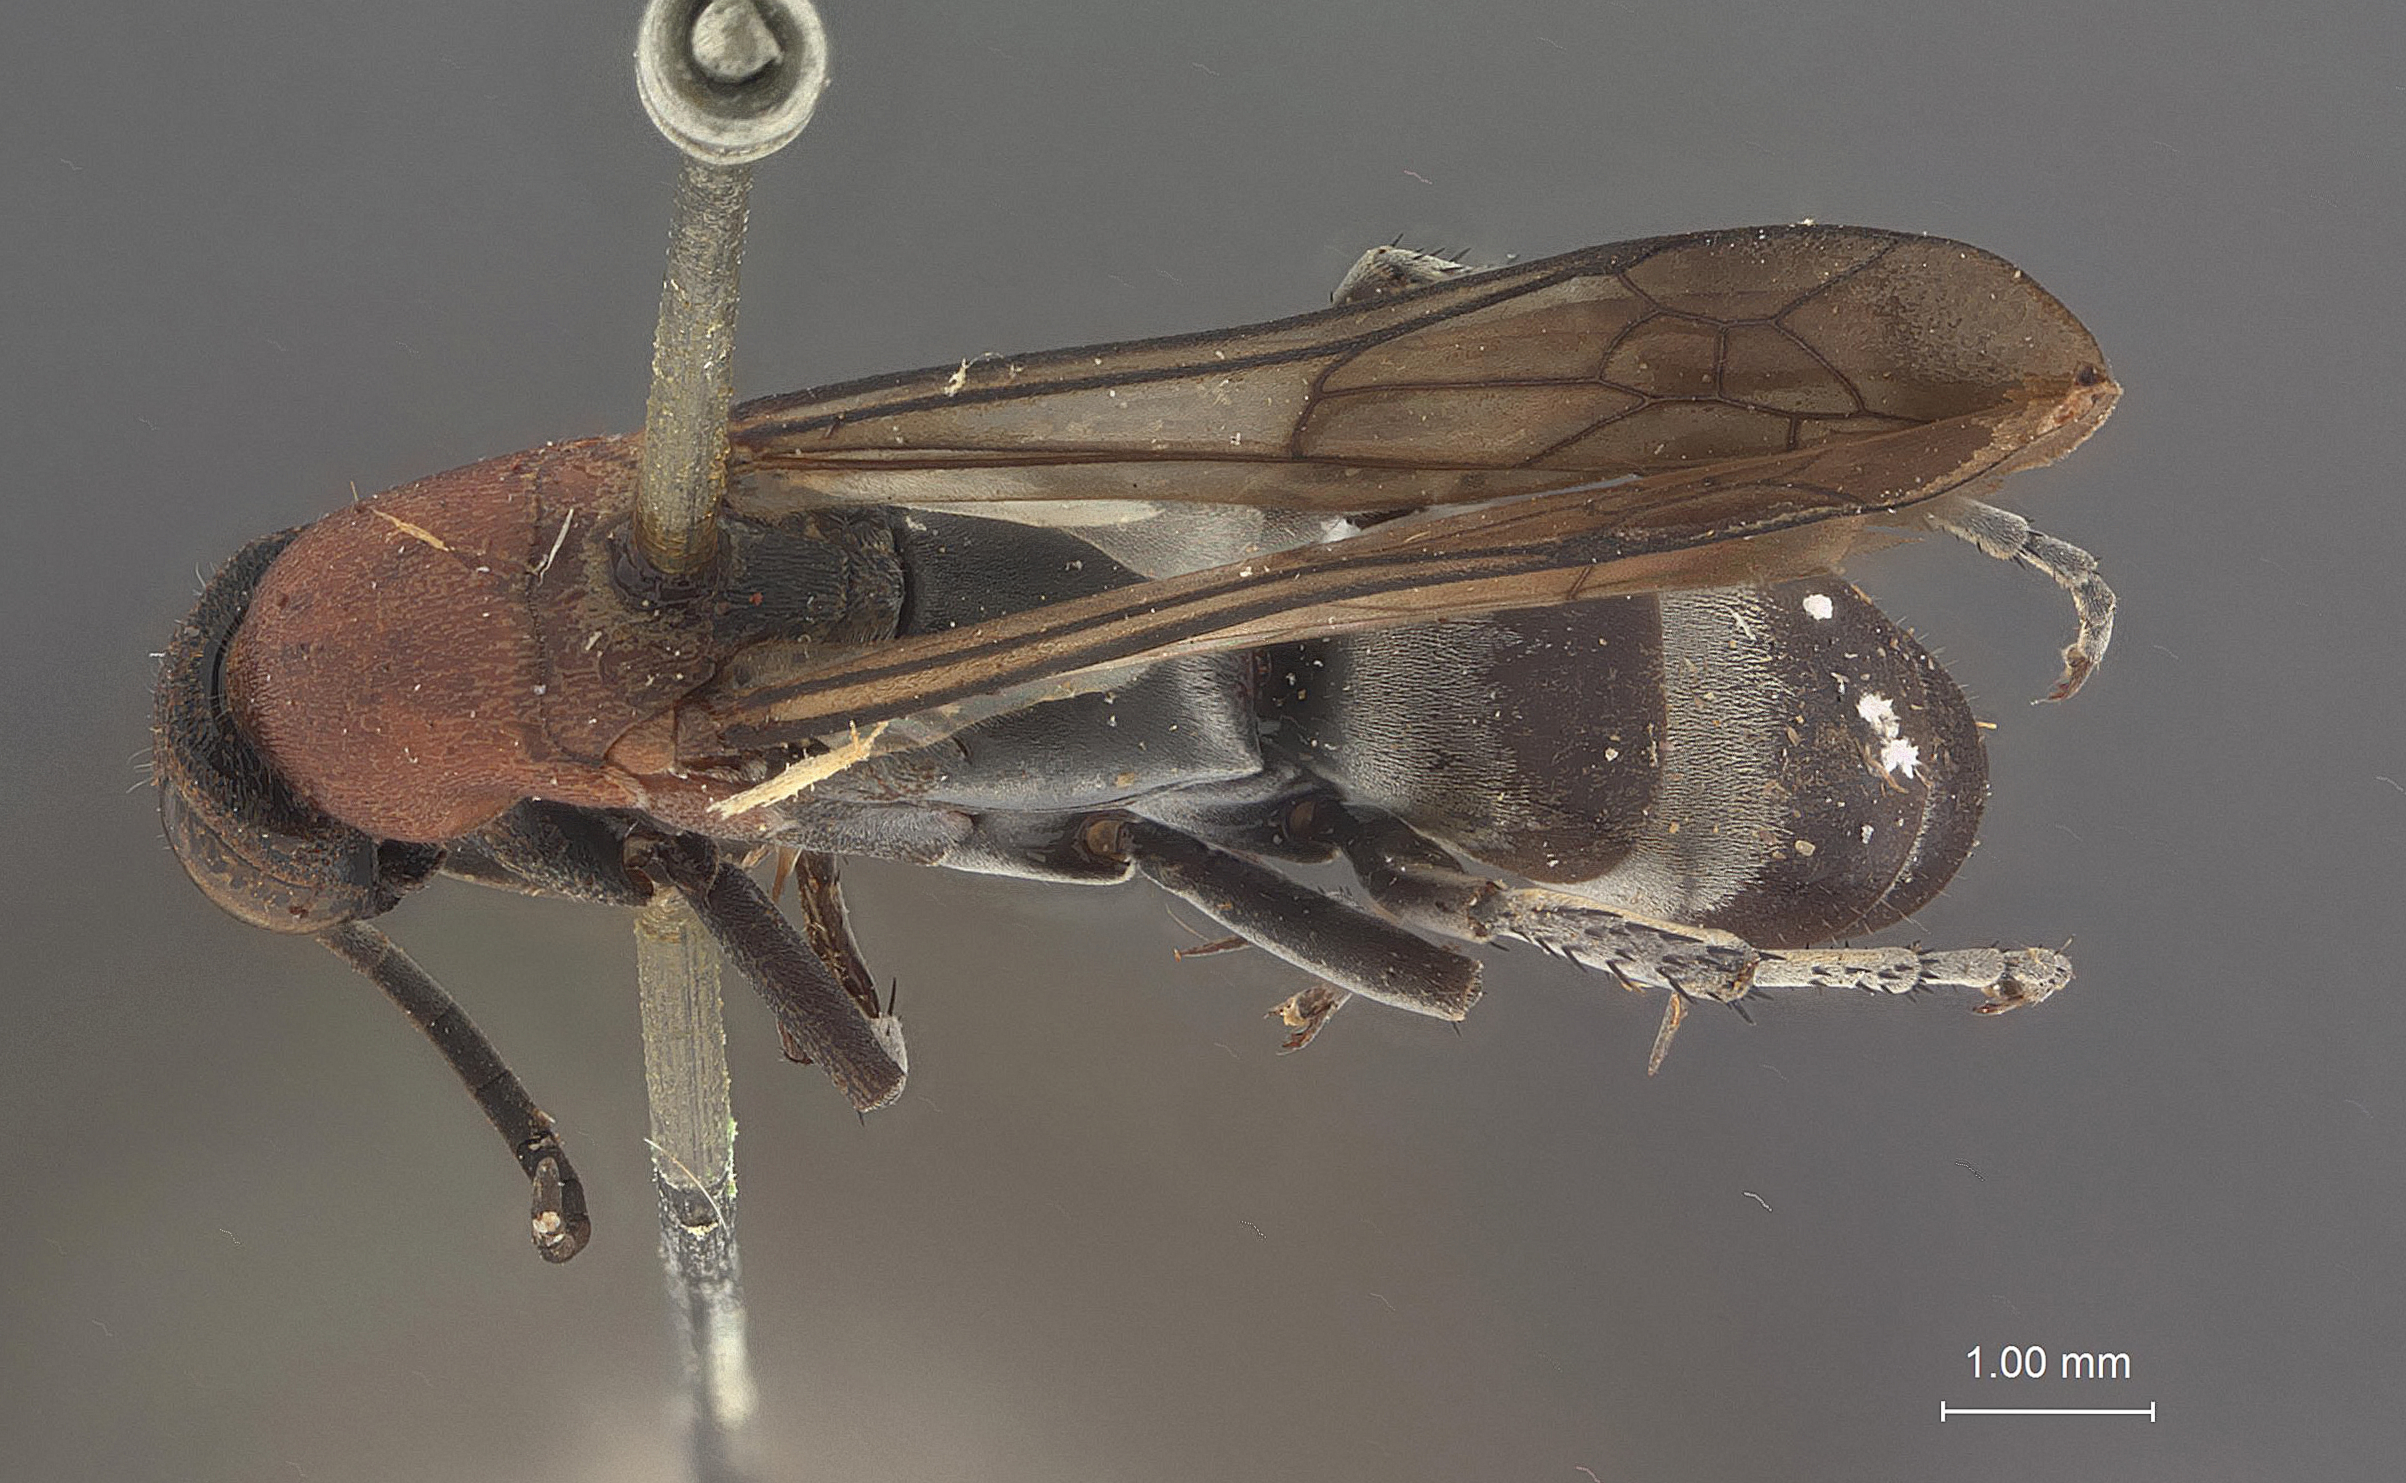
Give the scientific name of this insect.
Platyderes extensa
